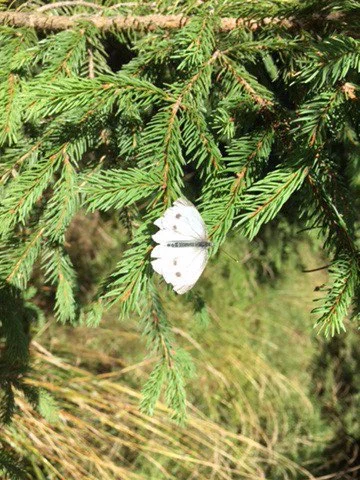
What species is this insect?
Pieris rapae
